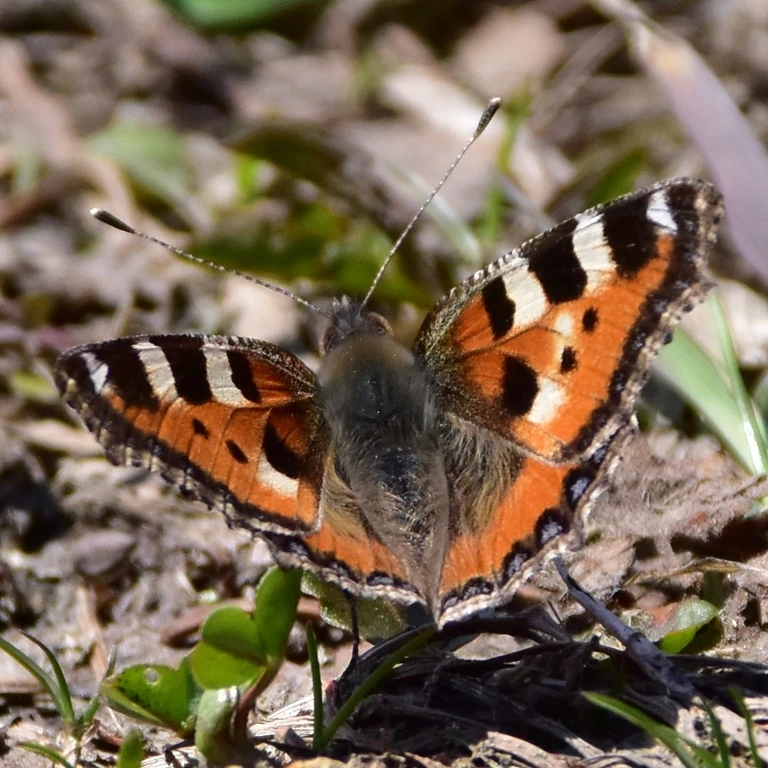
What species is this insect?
Aglais urticae
